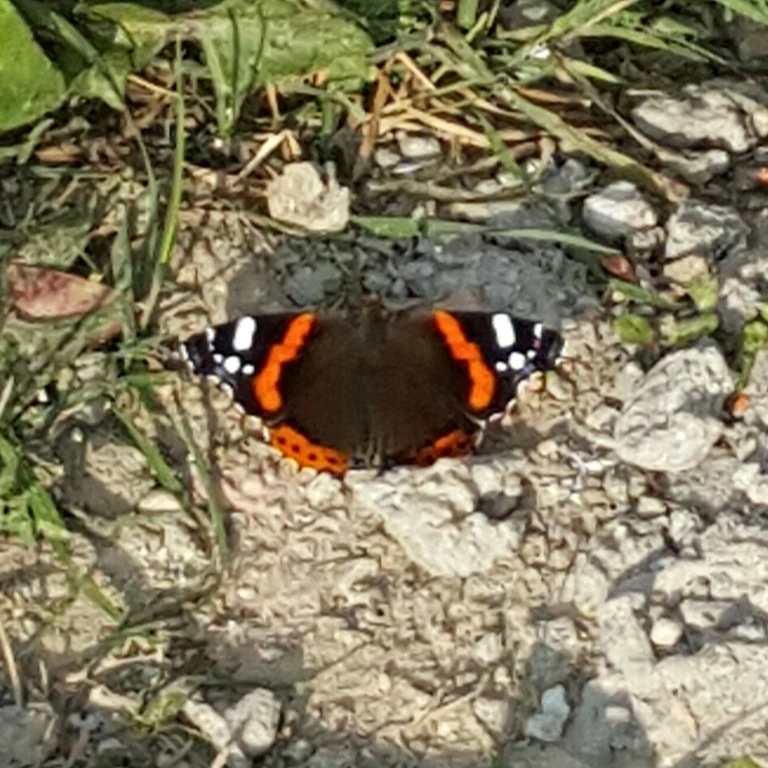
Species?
Vanessa atalanta
